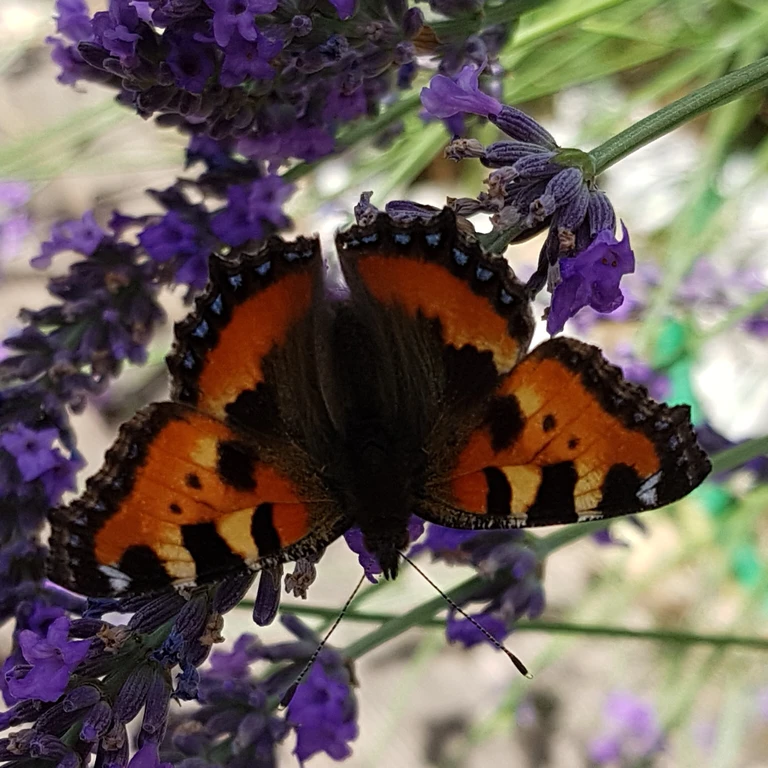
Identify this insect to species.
Aglais urticae
